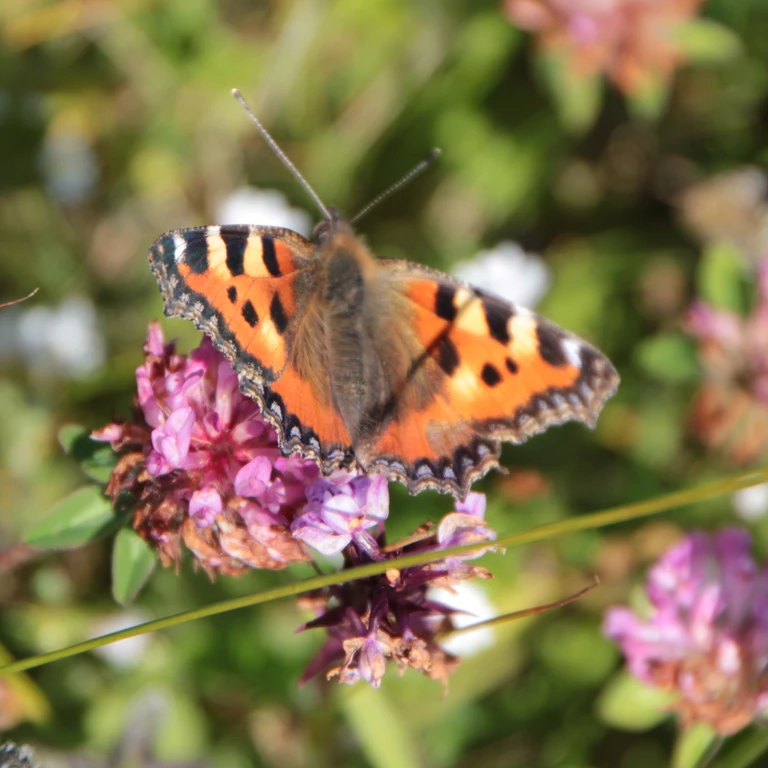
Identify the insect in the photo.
Aglais urticae
